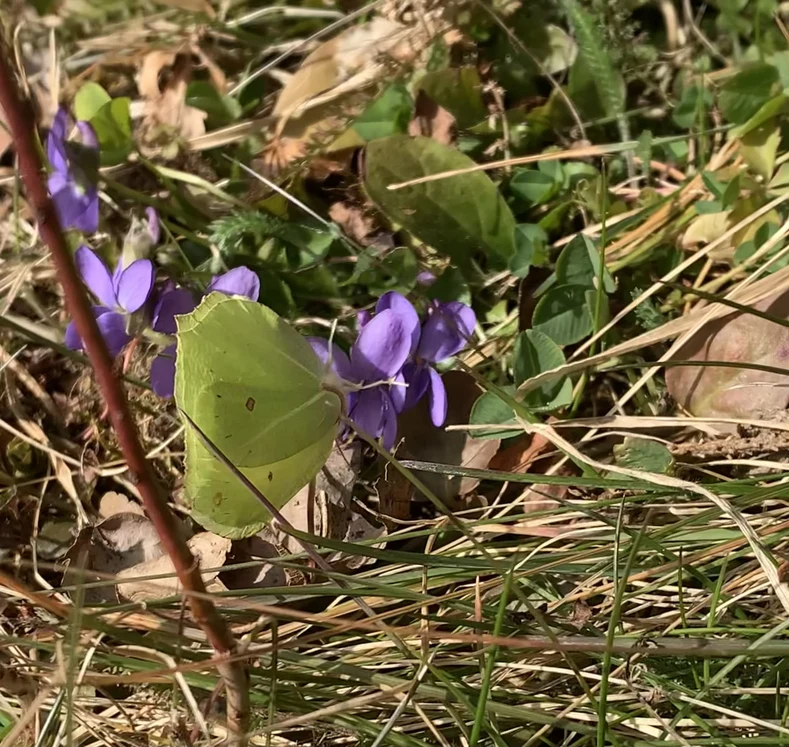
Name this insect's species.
Gonepteryx rhamni
